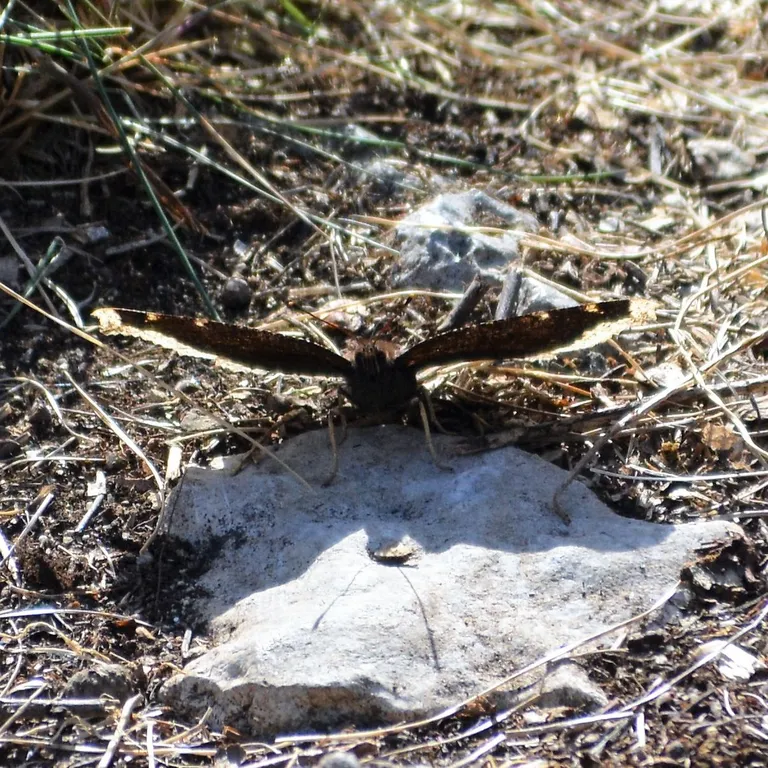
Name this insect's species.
Nymphalis antiopa
